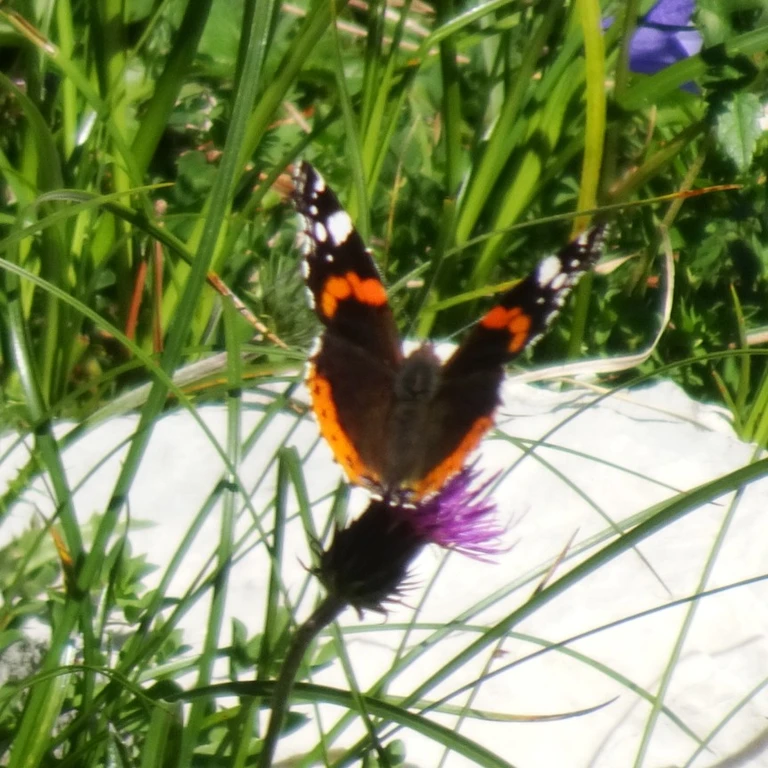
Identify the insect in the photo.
Vanessa atalanta
